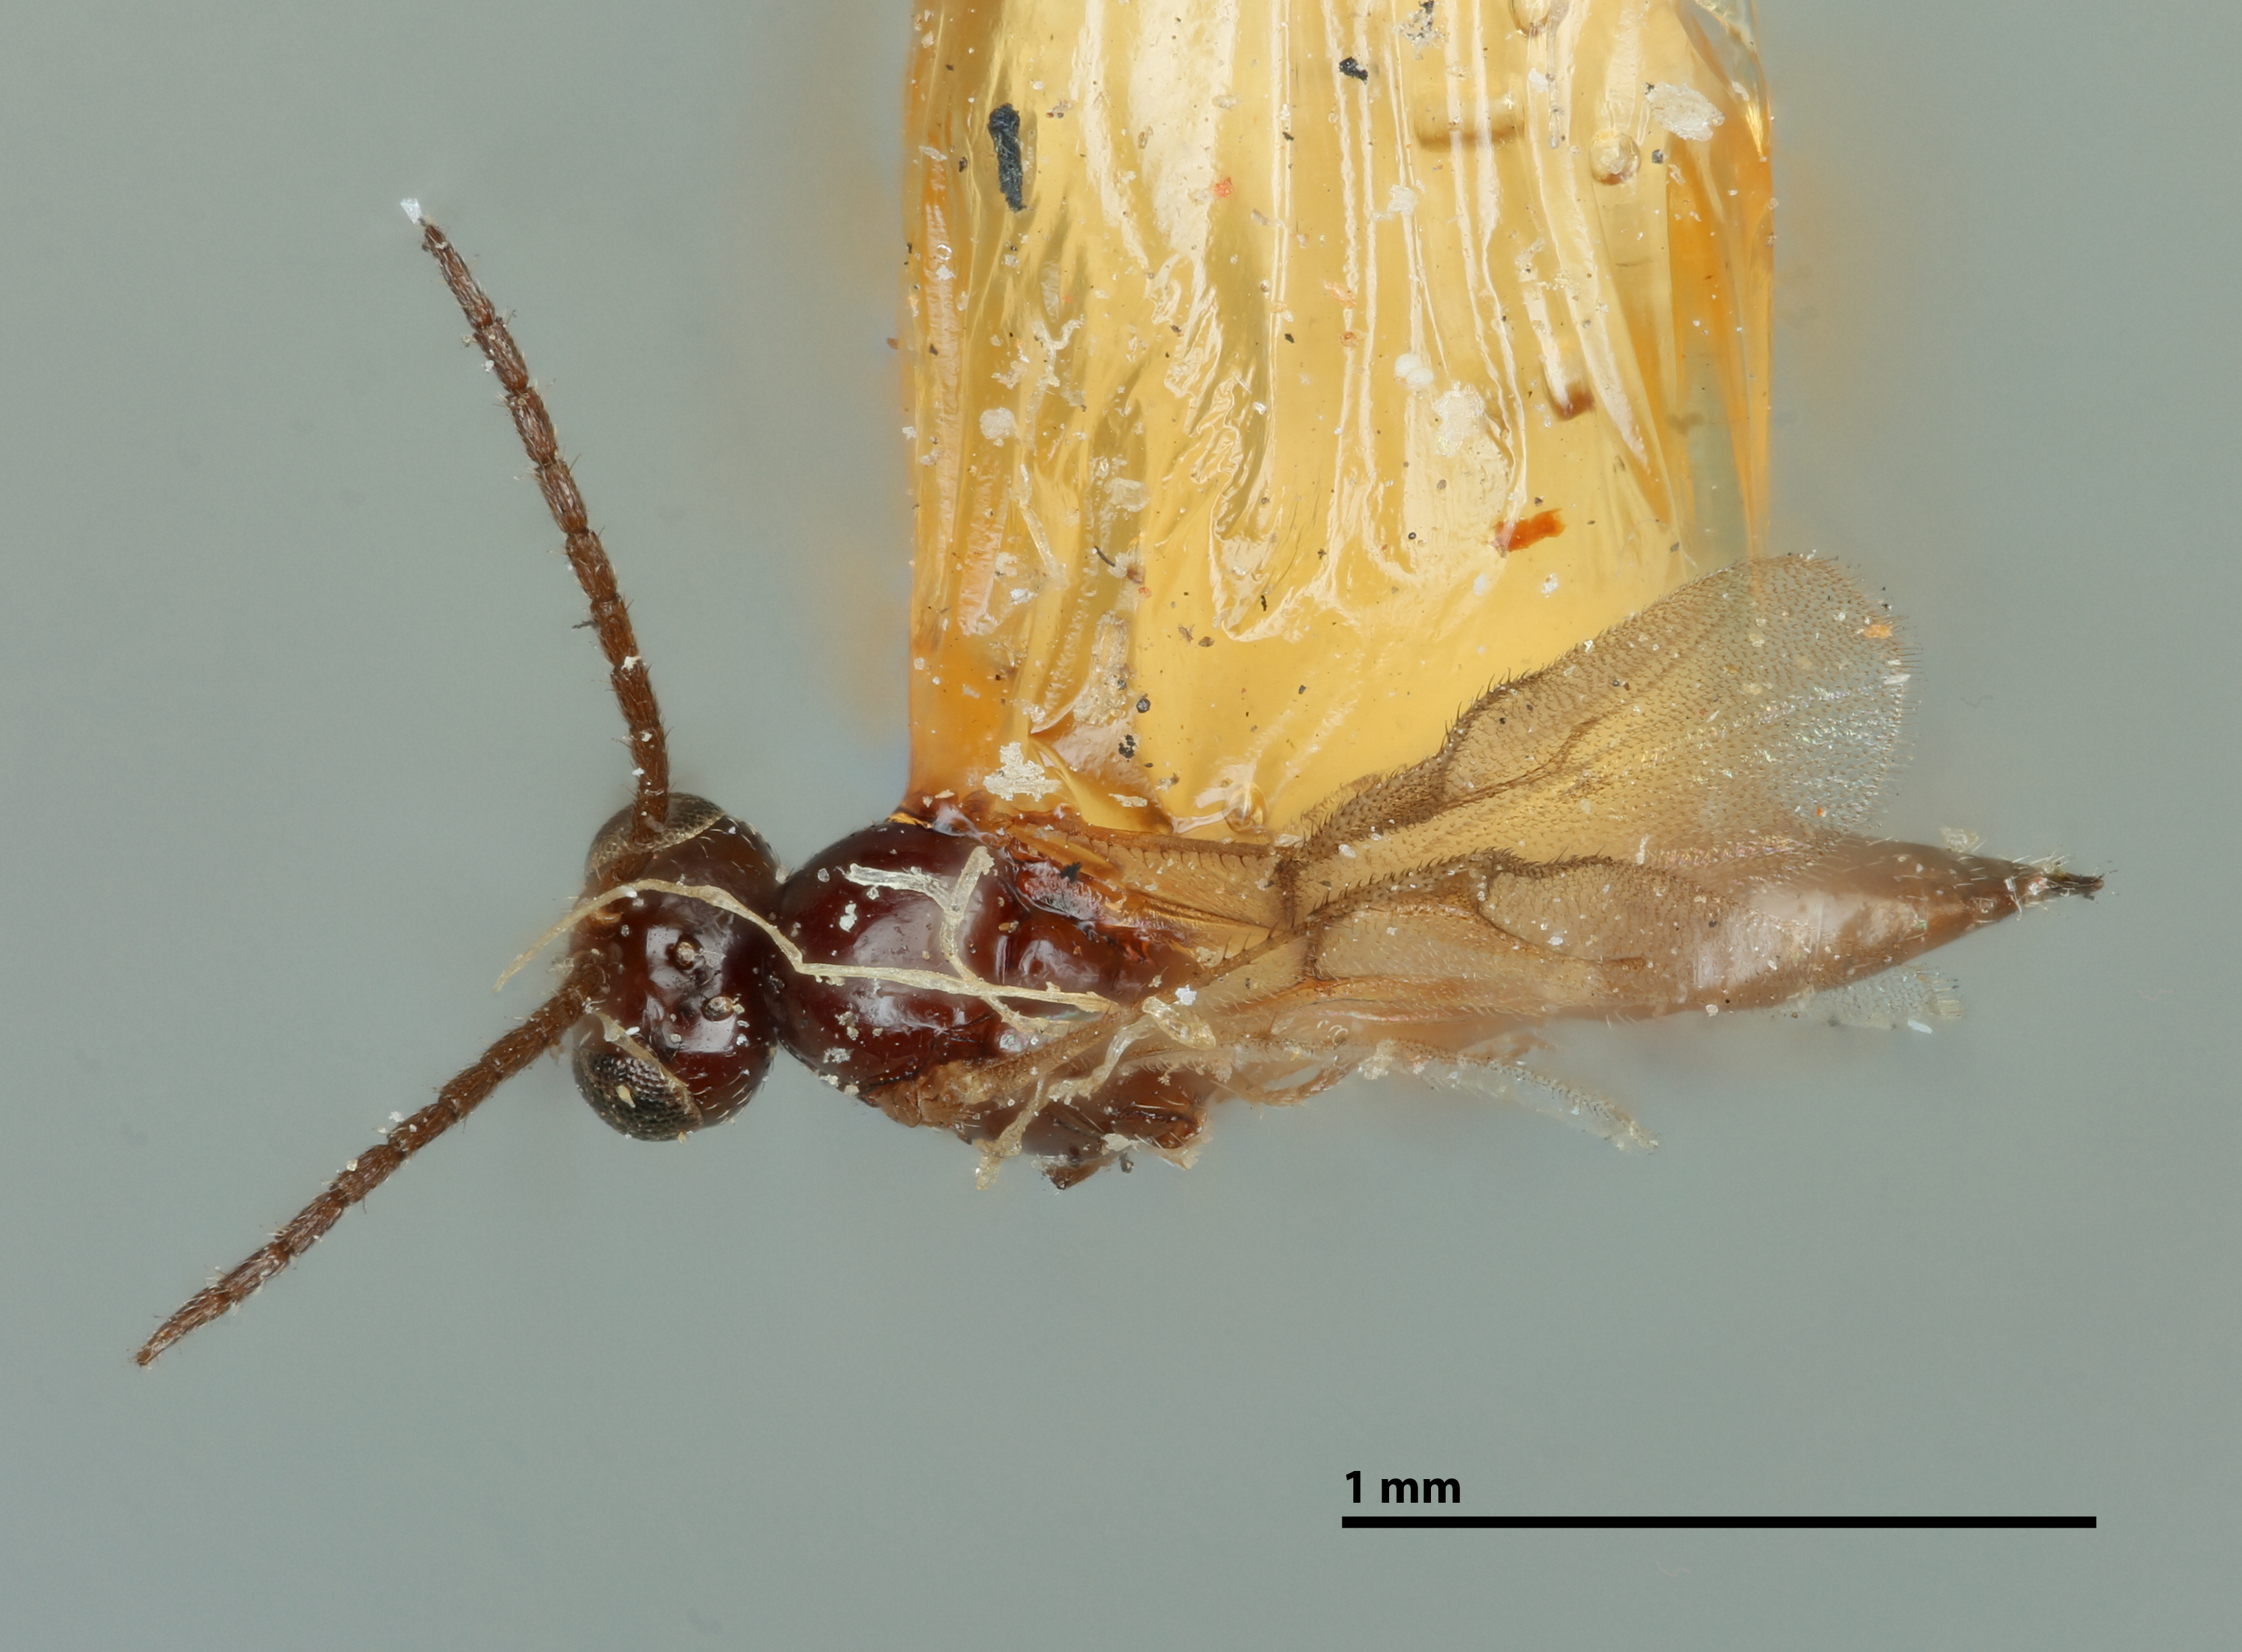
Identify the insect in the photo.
Lysiphlebus myzi
